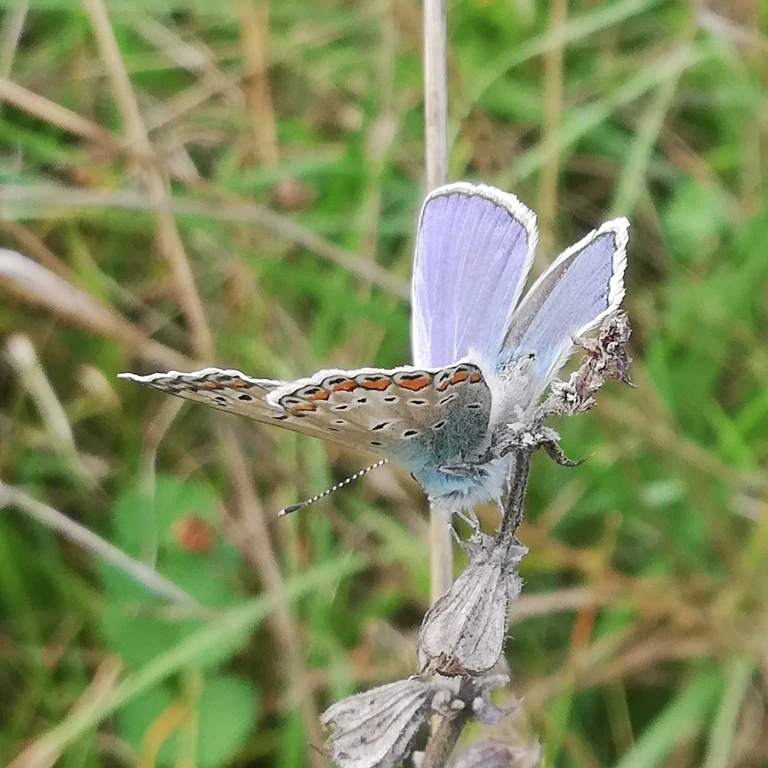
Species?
Polyommatus icarus
